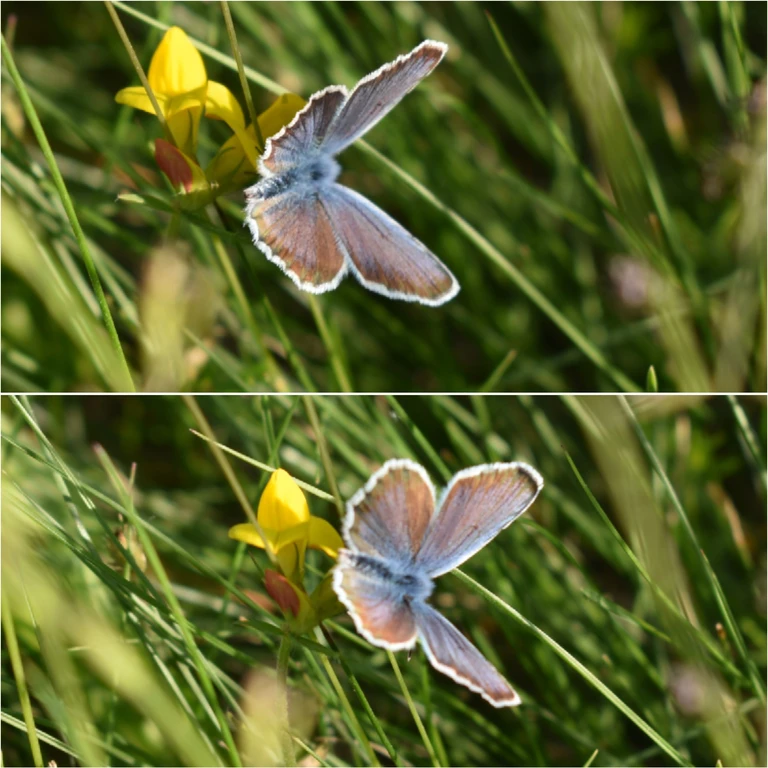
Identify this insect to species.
Plebejus argus
